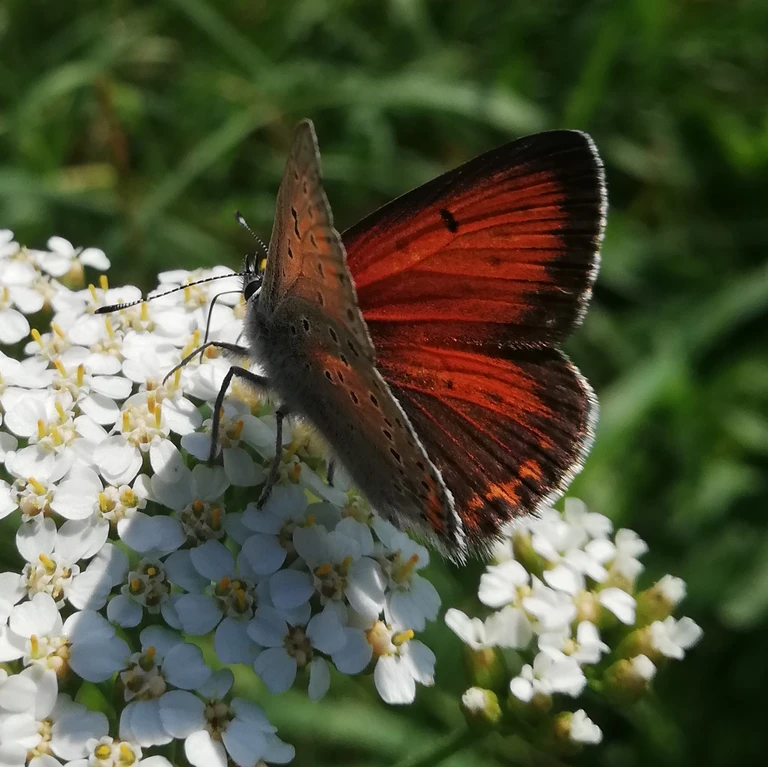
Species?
Lycaena hippothoe (also Palaeochrysophanus hippothoe)
